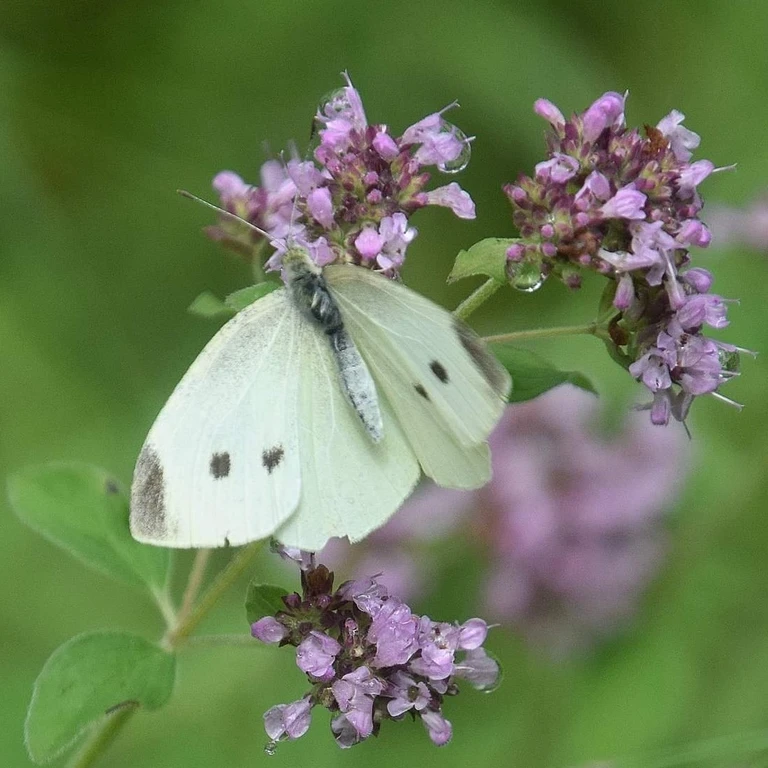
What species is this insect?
Pieris rapae
